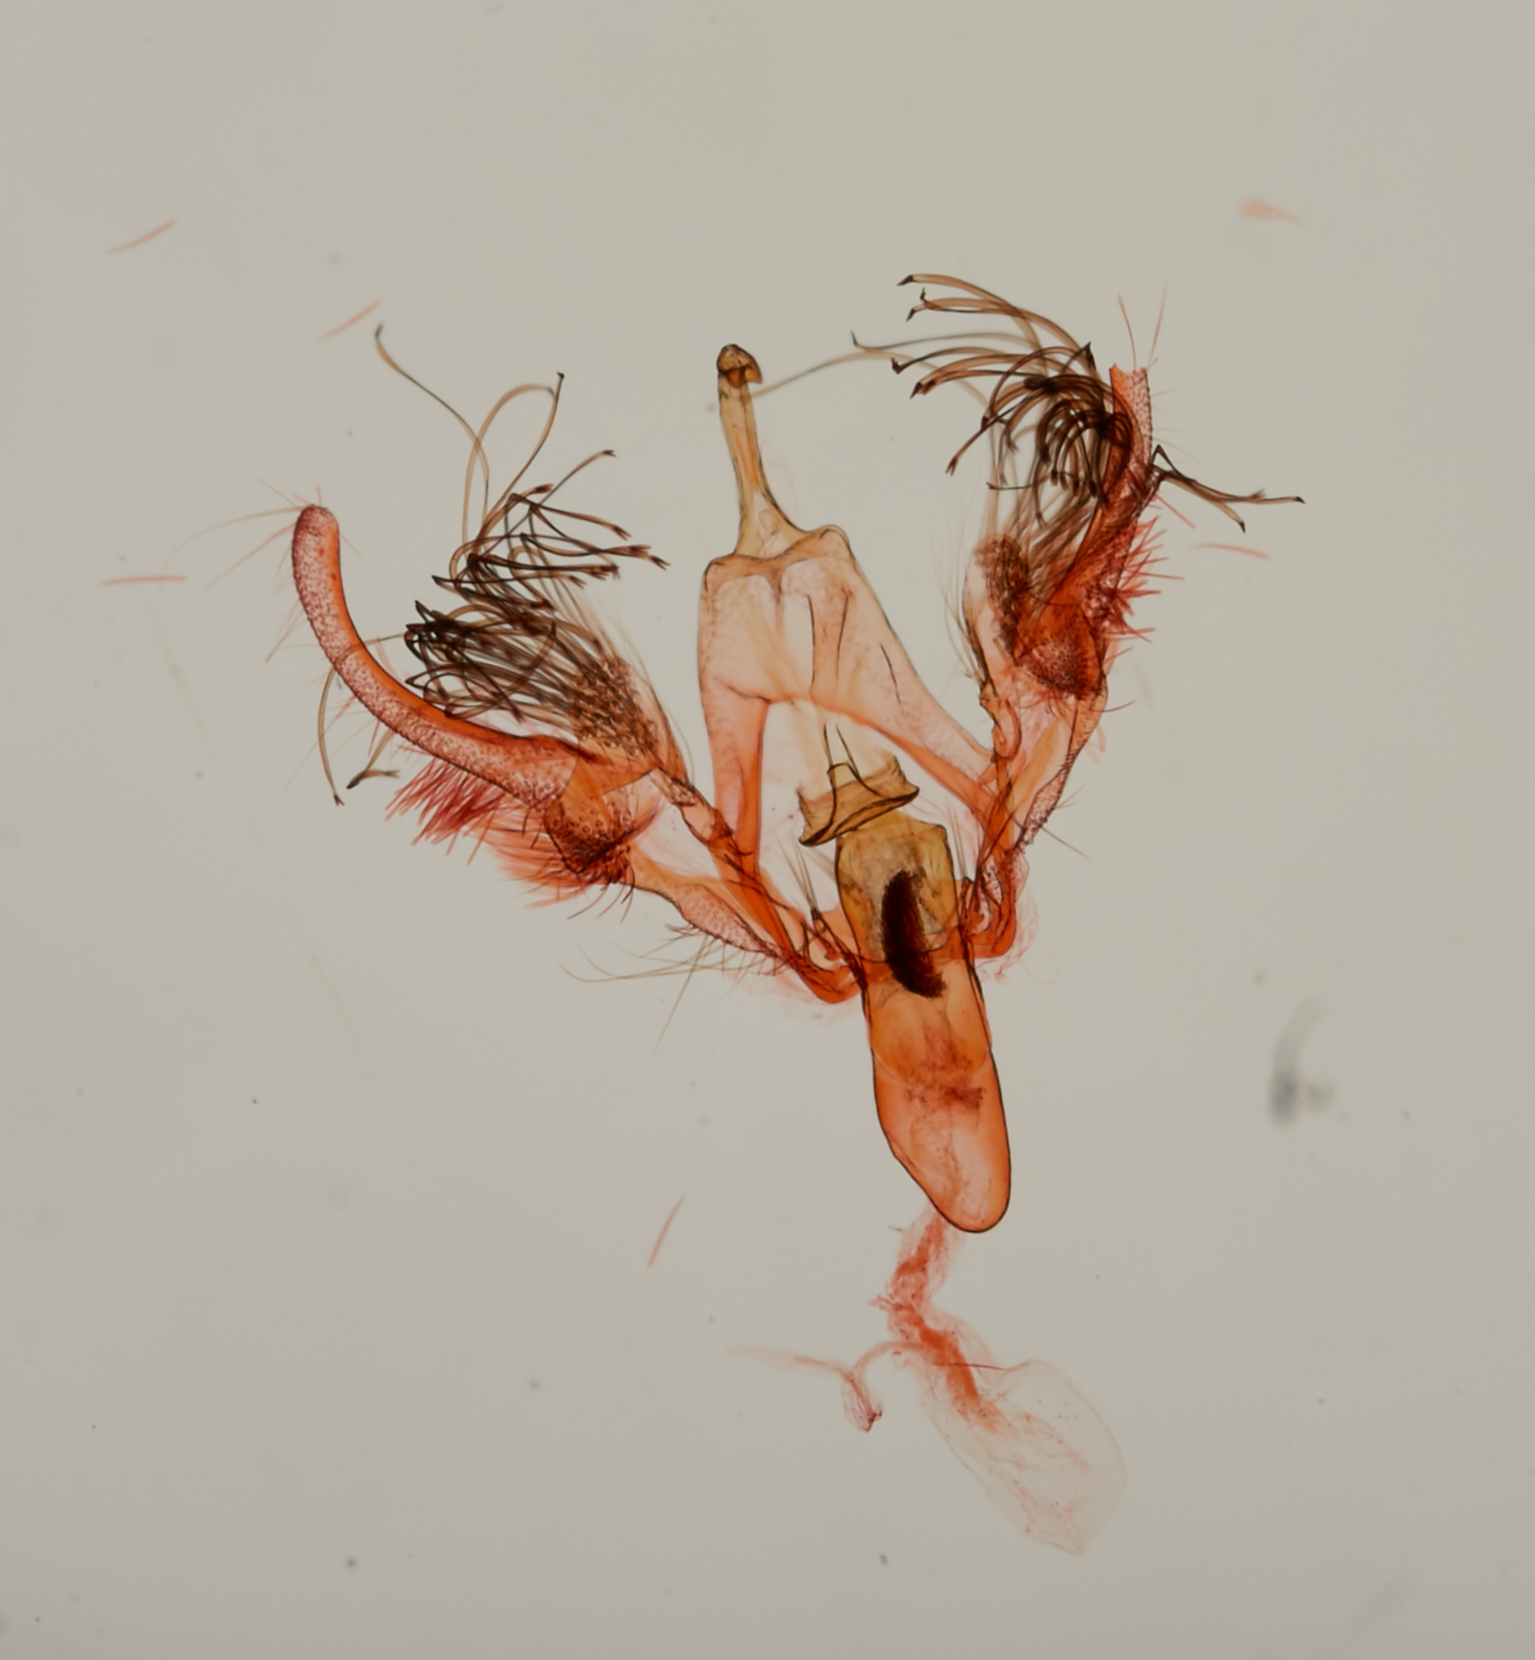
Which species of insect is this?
Stenoma pallulella (also Antaeotricha pallulella)
